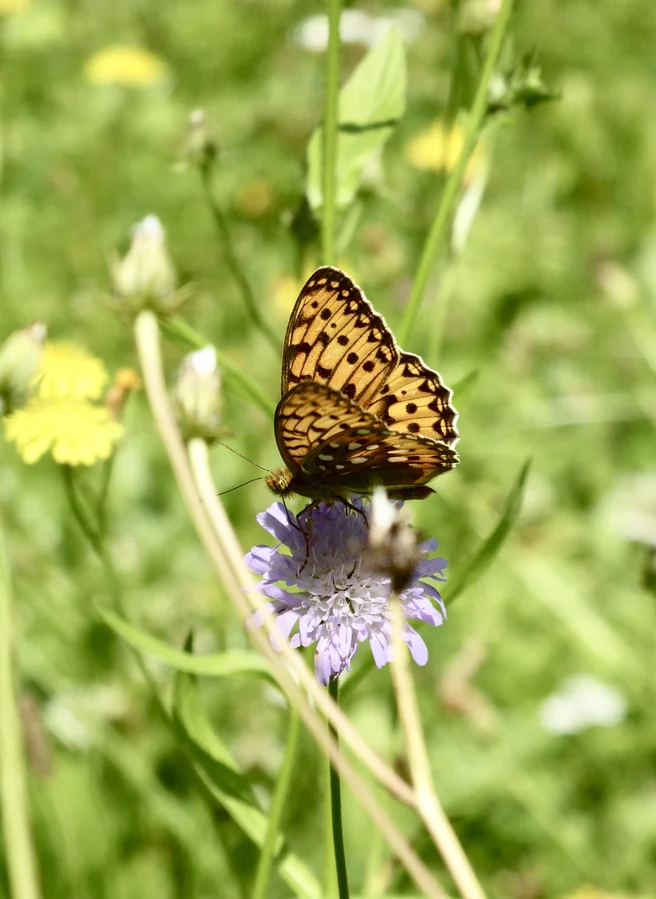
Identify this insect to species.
Speyeria aglaja
